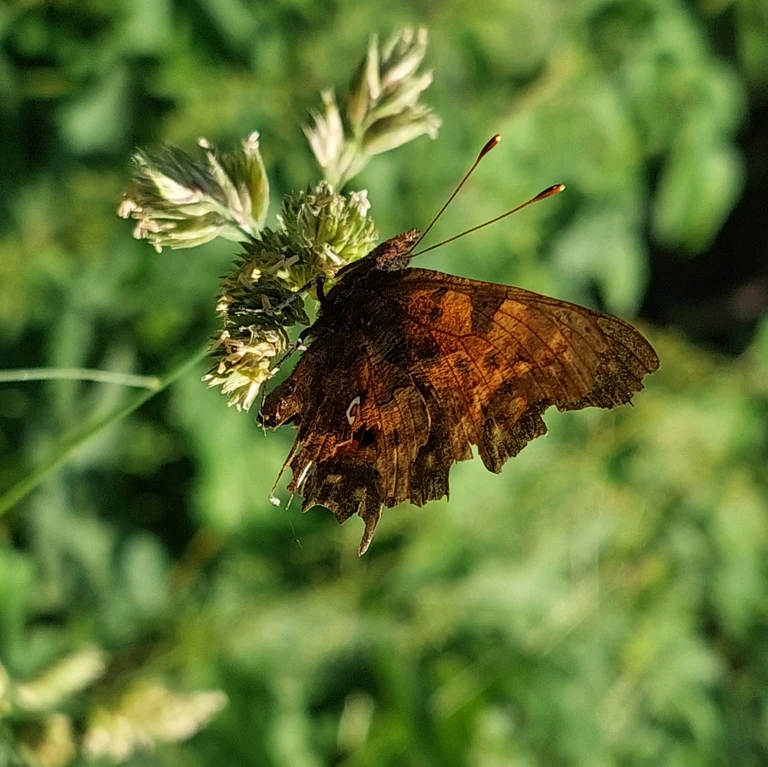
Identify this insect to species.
Polygonia c-album
